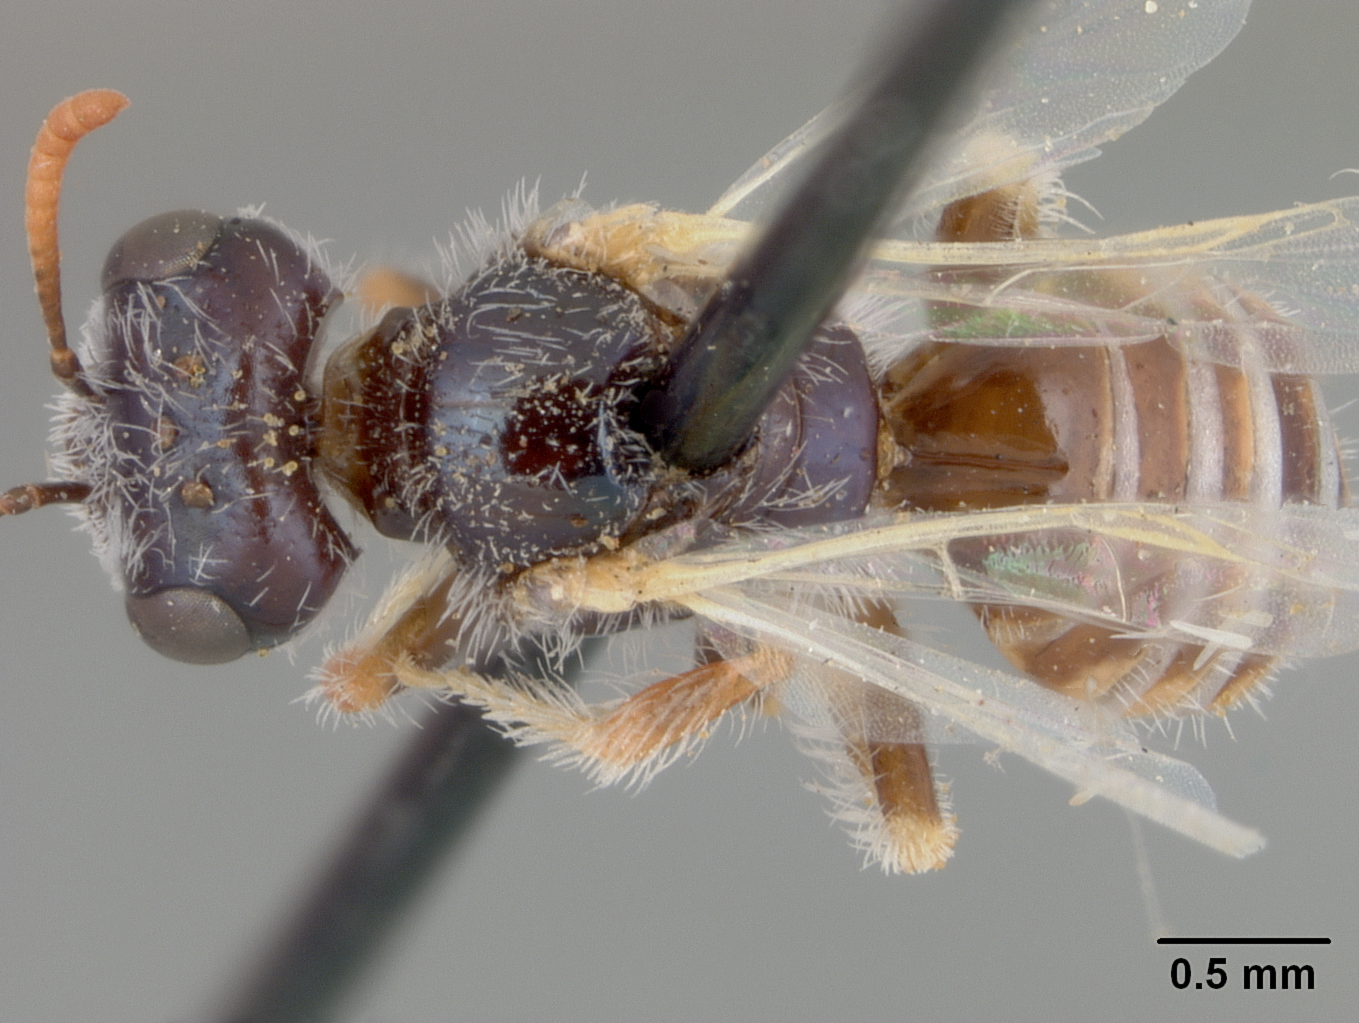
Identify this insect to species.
Perdita callicerata
